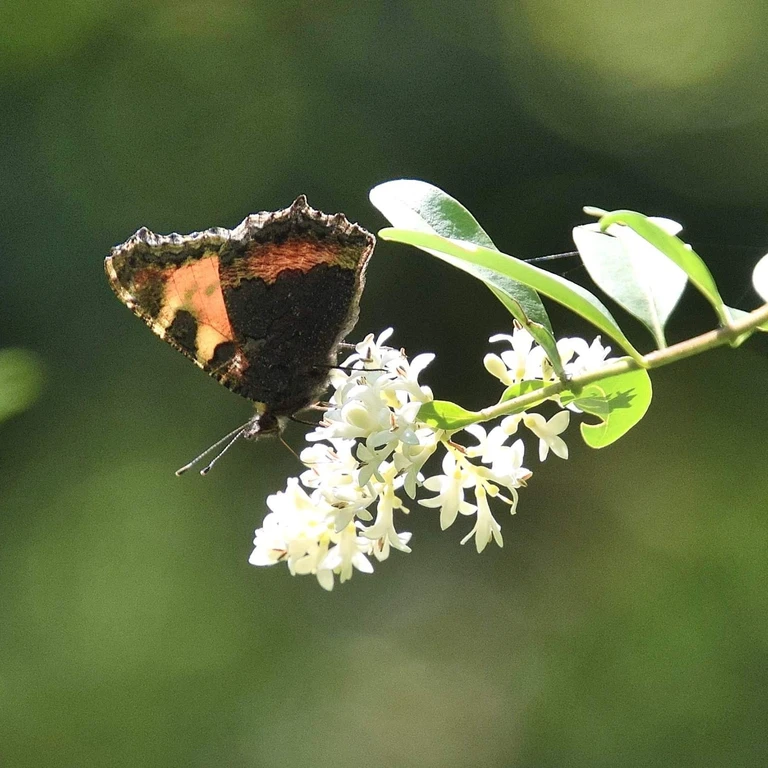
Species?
Aglais urticae
